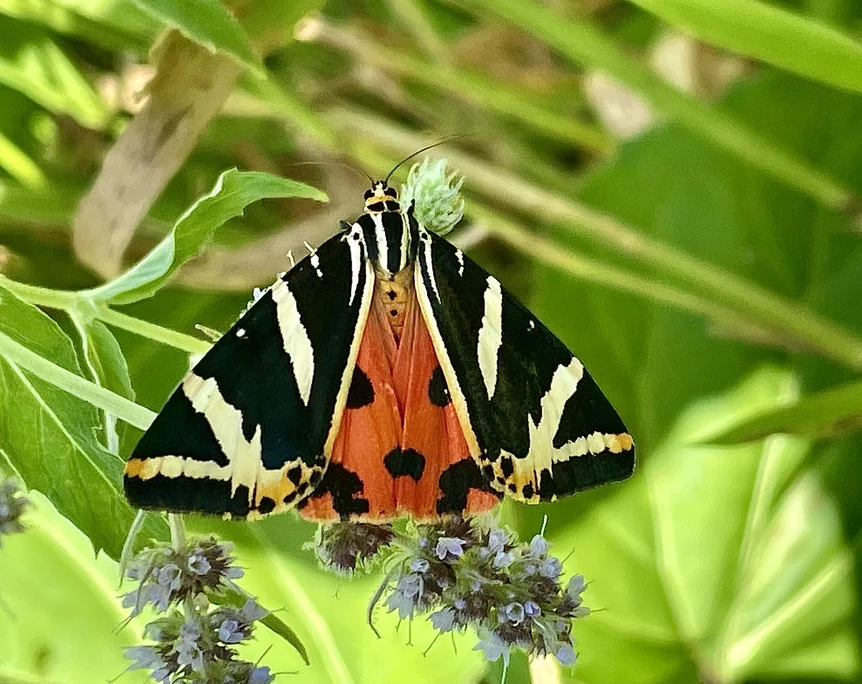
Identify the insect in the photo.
Euplagia quadripunctaria
